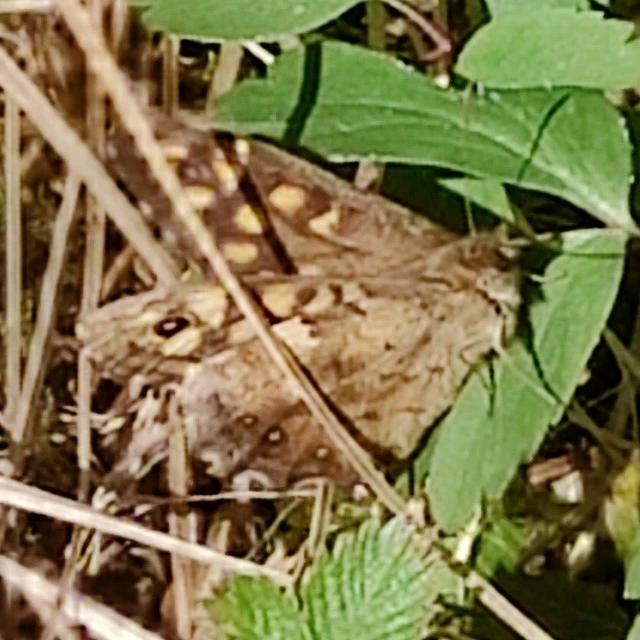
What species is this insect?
Pararge aegeria
